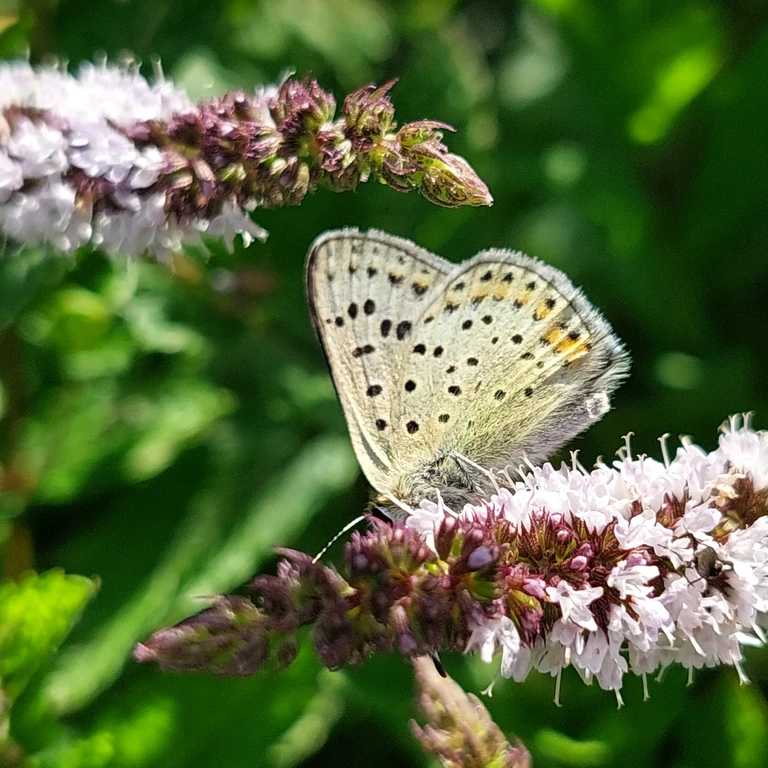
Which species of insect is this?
Lycaena tityrus (also Loweia tityrus)
